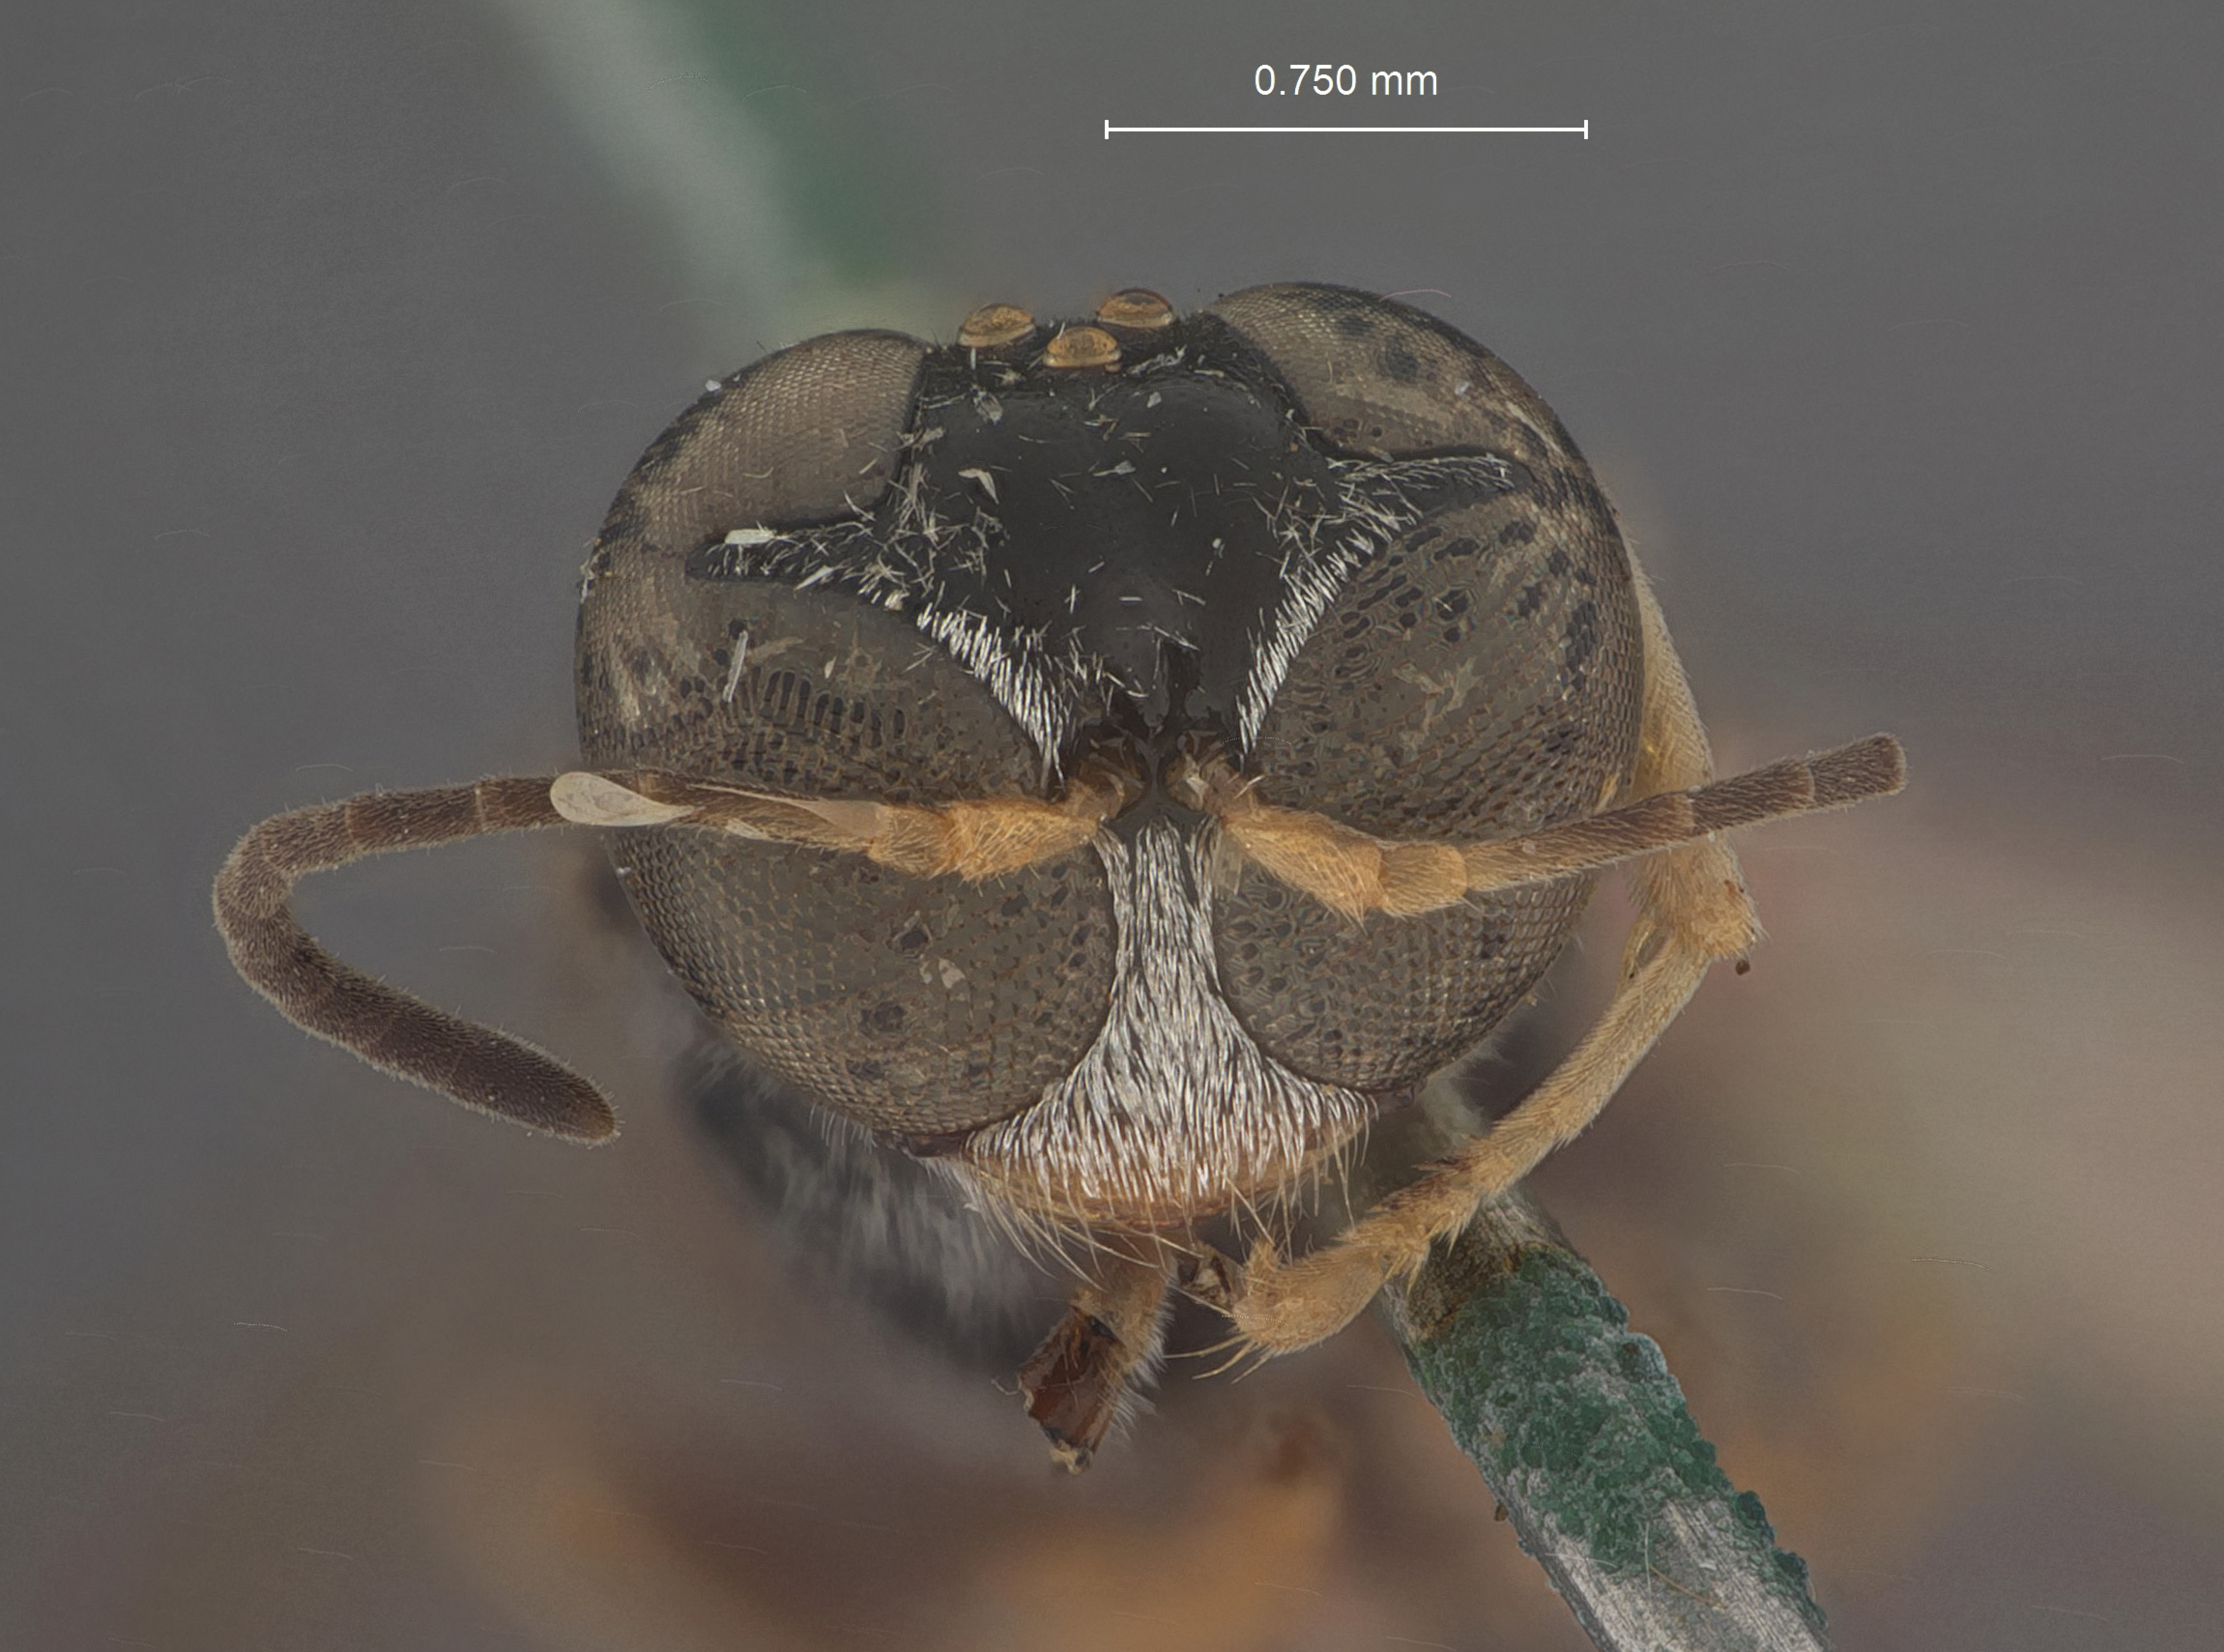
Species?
Trypoxylon tomi
